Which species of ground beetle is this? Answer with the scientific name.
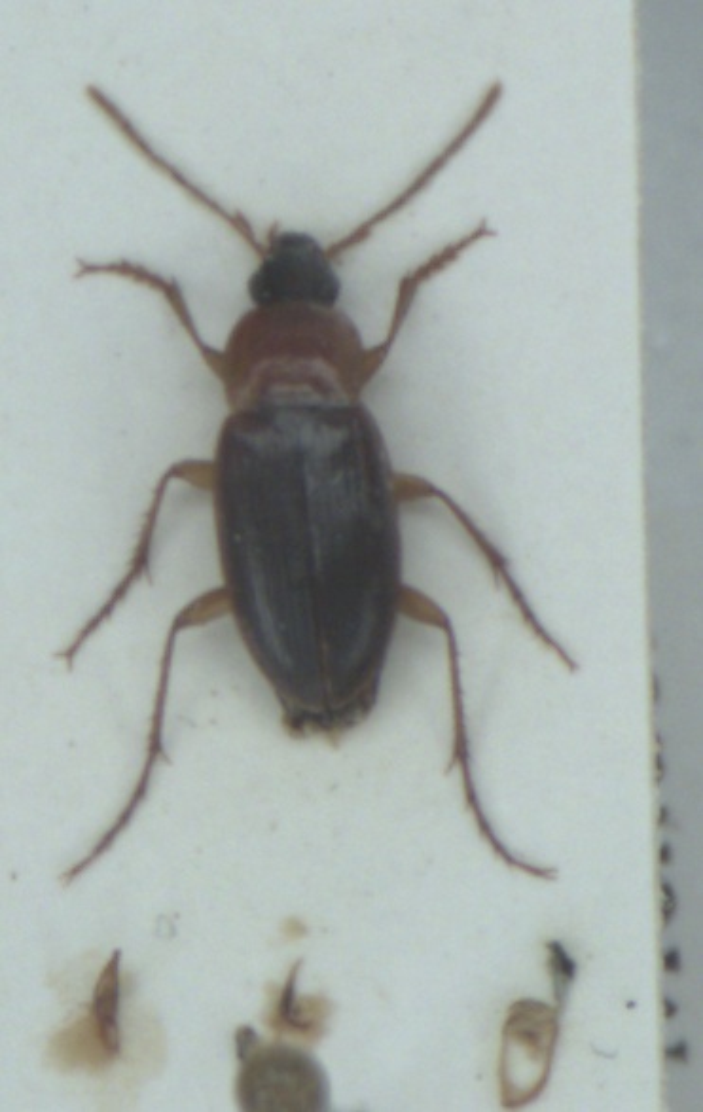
Calathus cinctus
